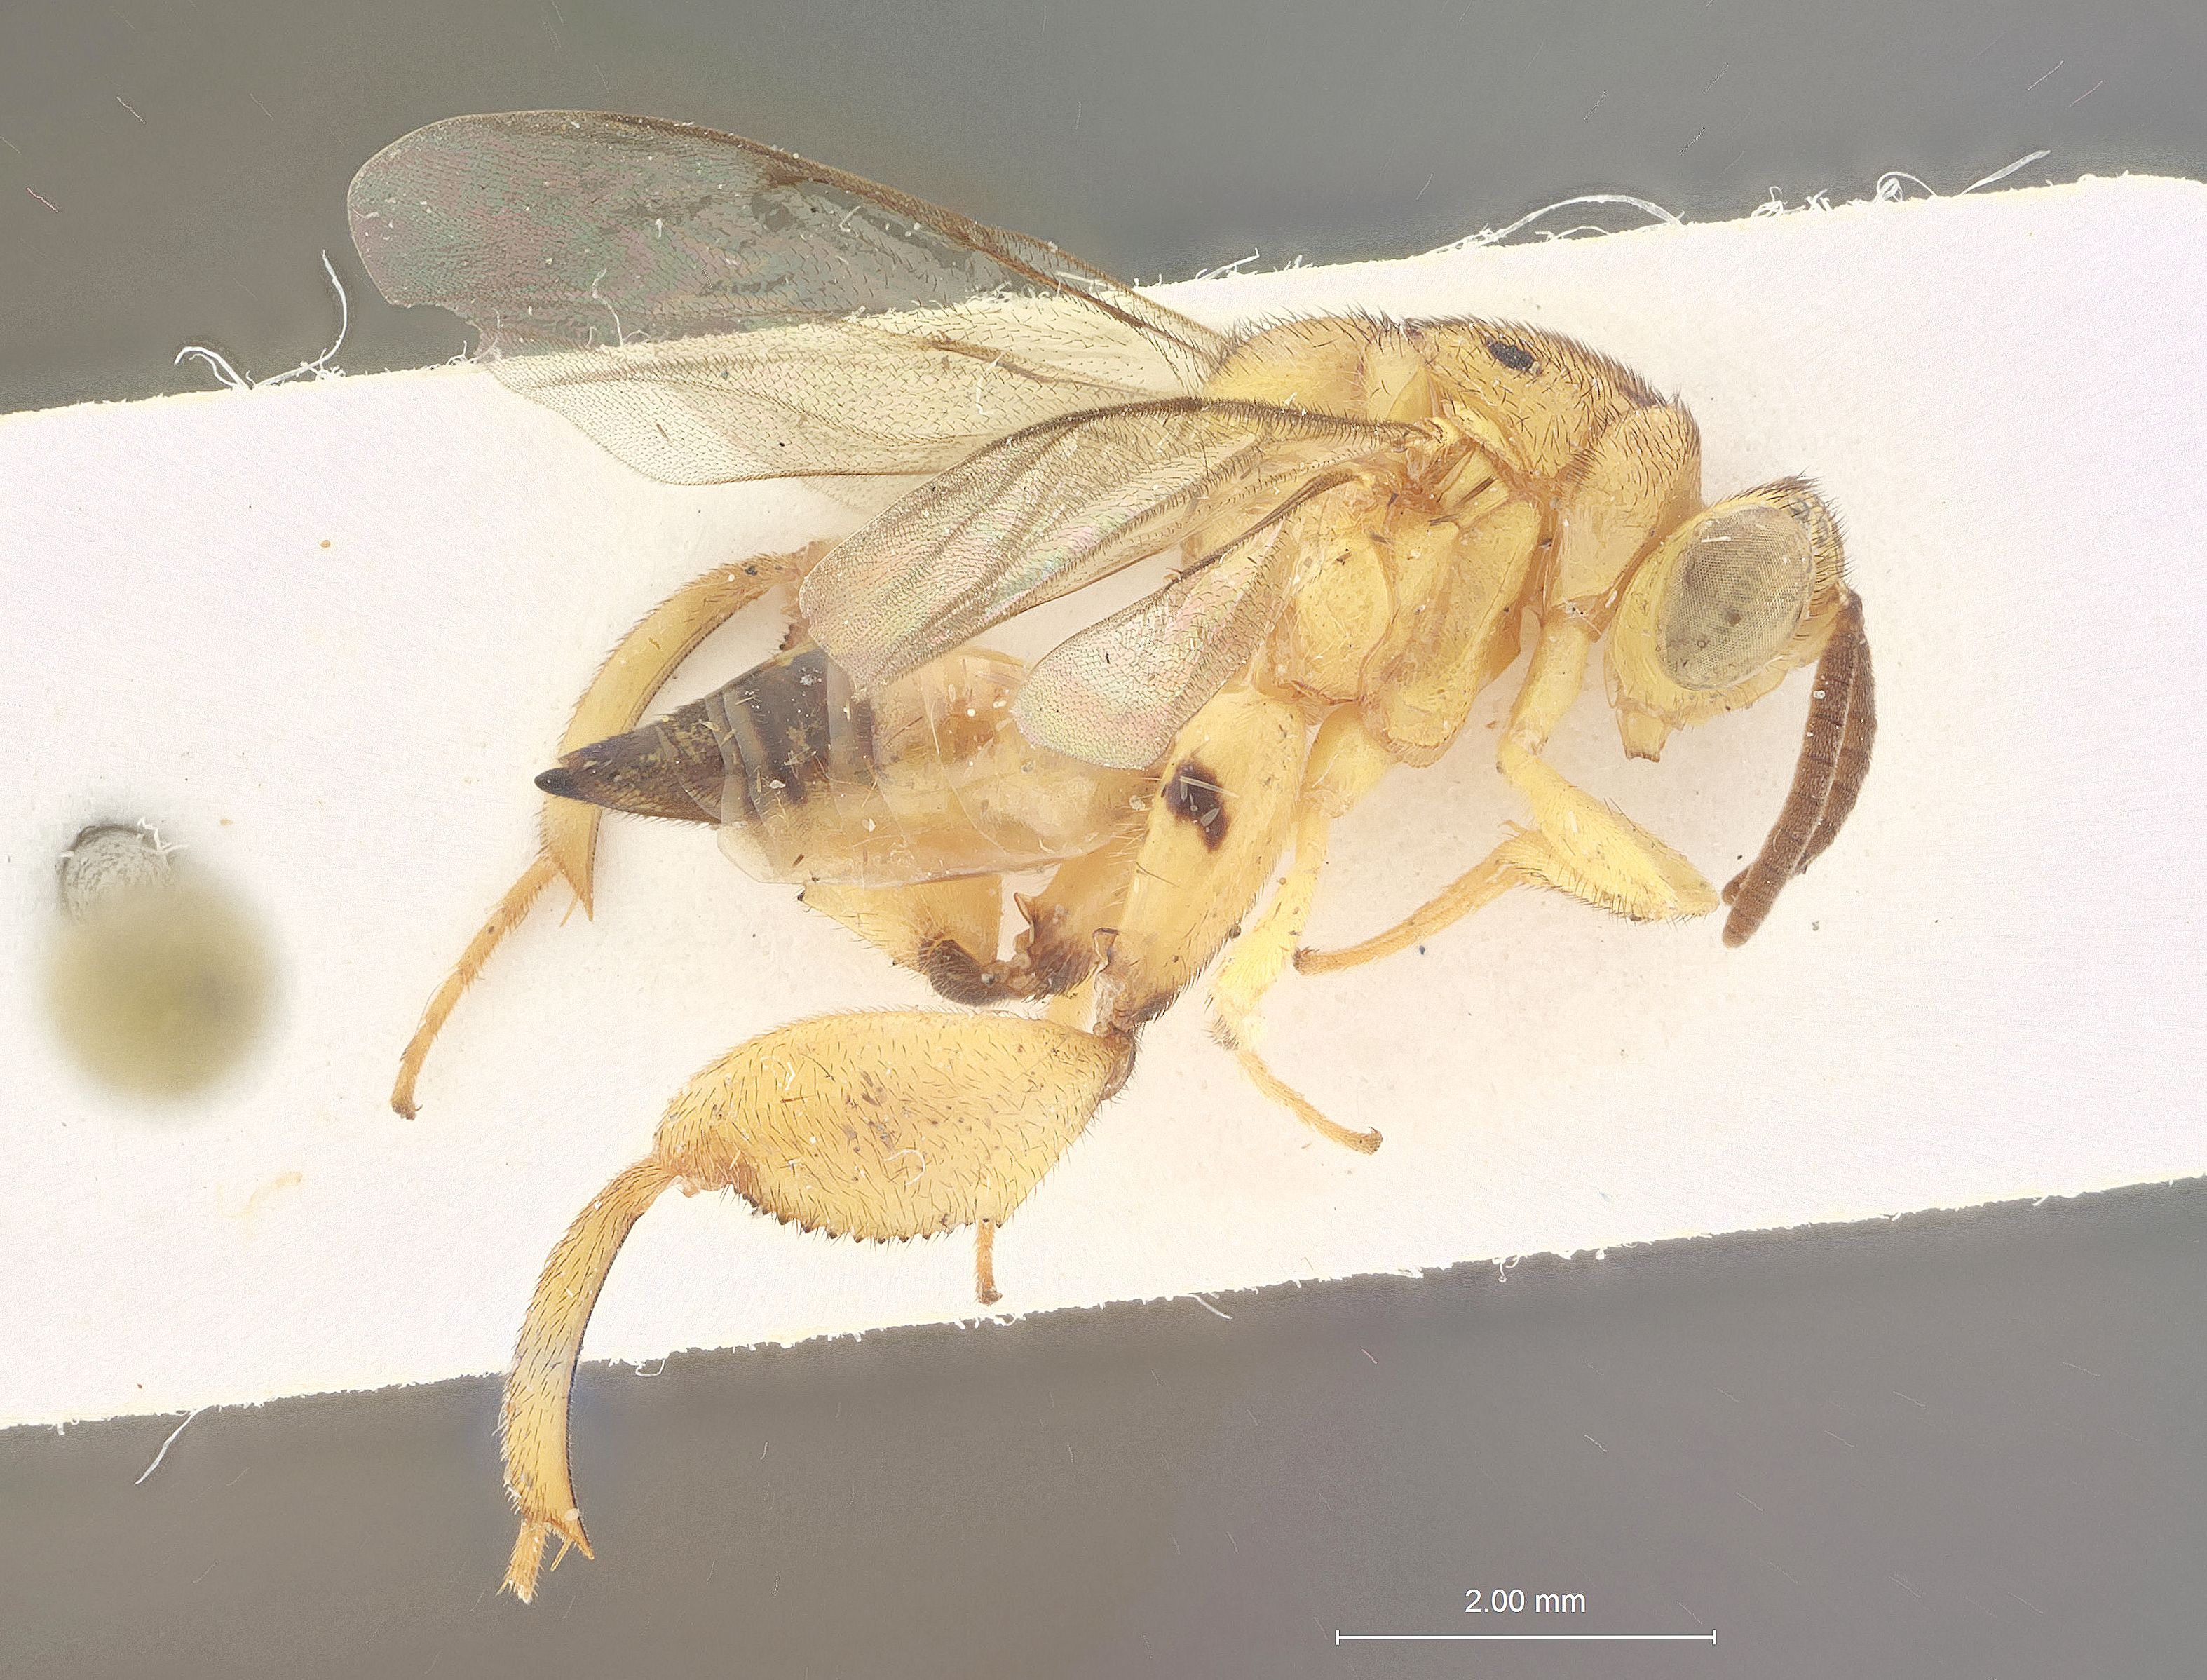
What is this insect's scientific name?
Conura grisselli
